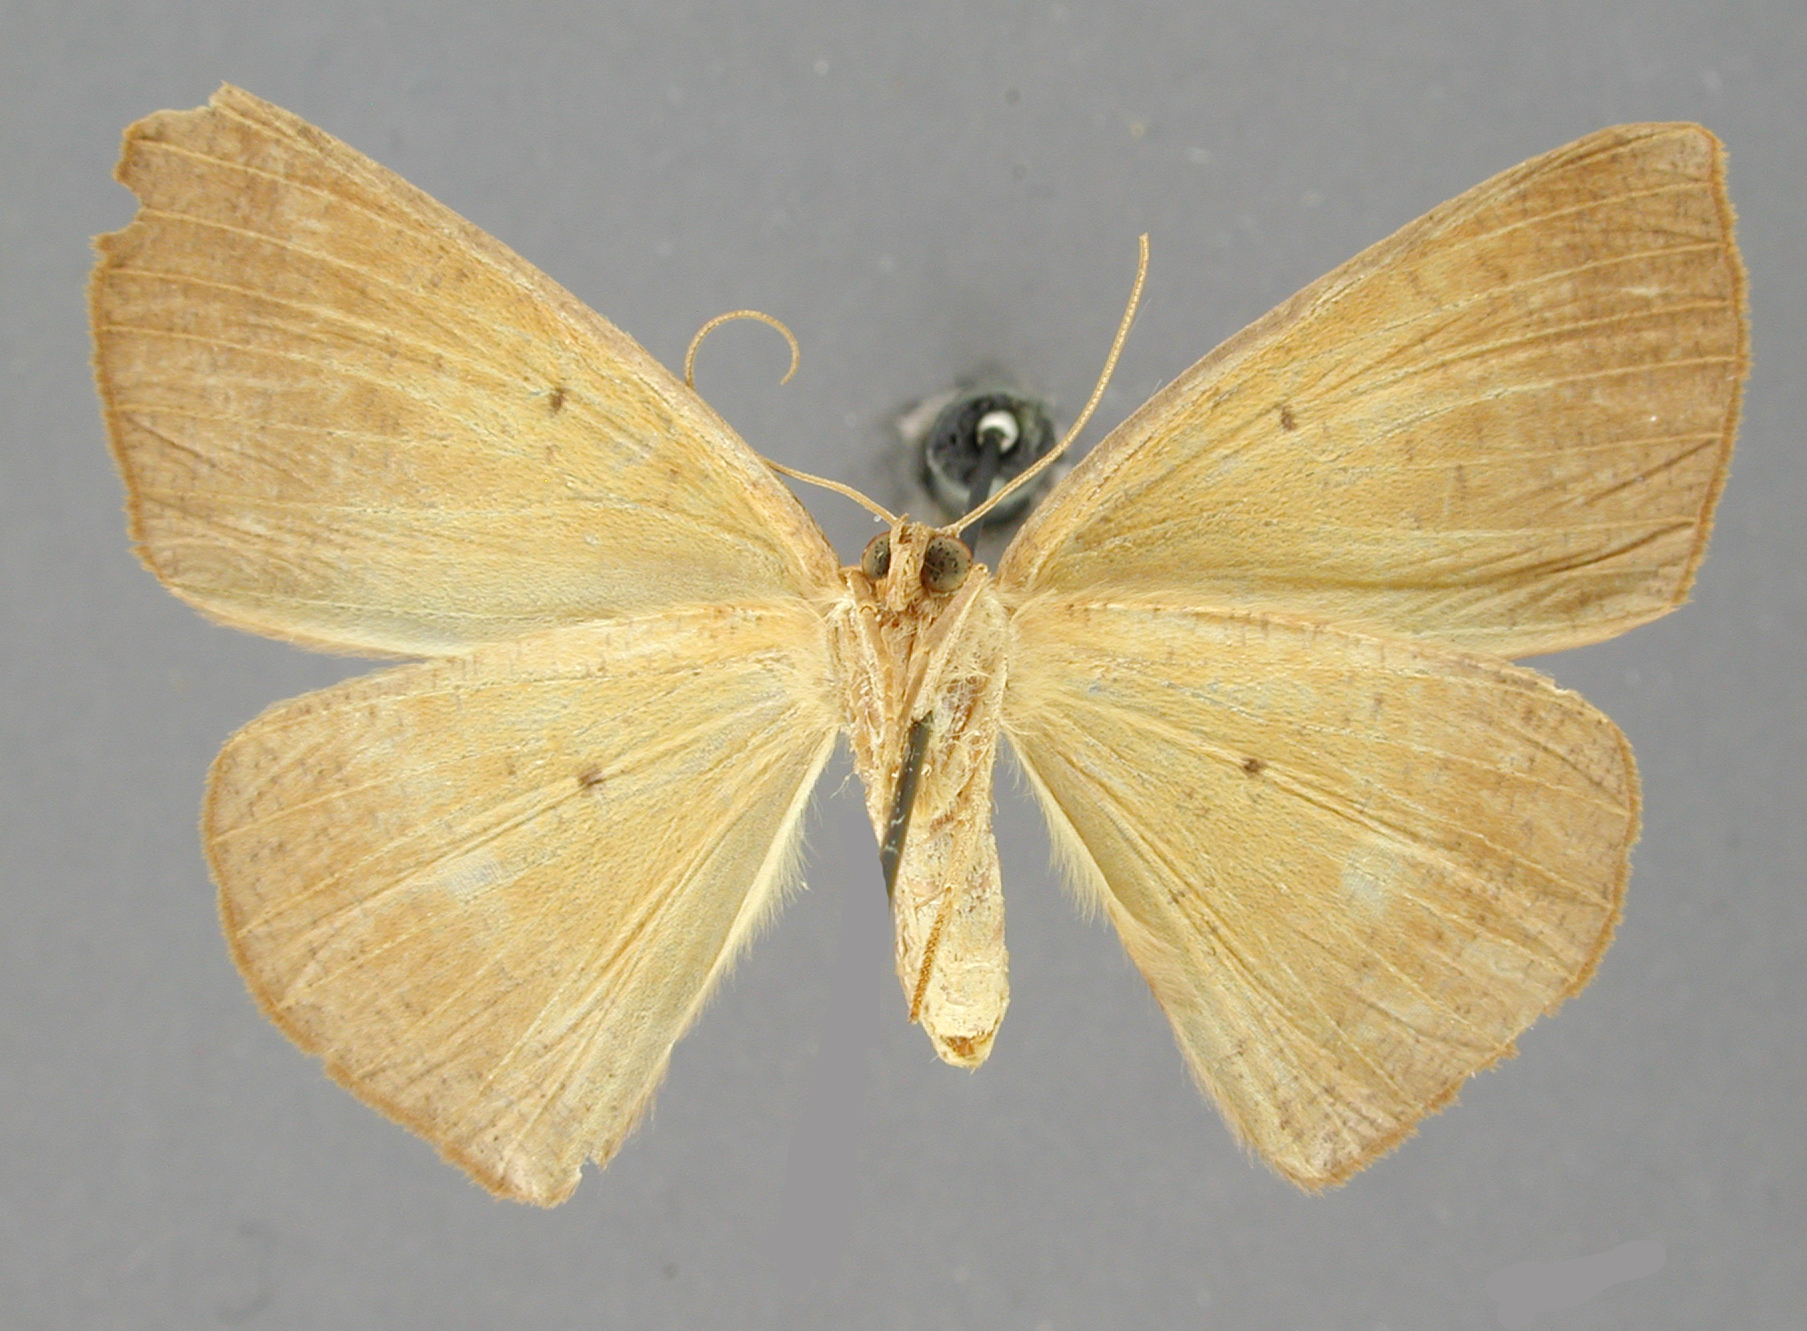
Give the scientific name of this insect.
Microgonia nigrinotata
